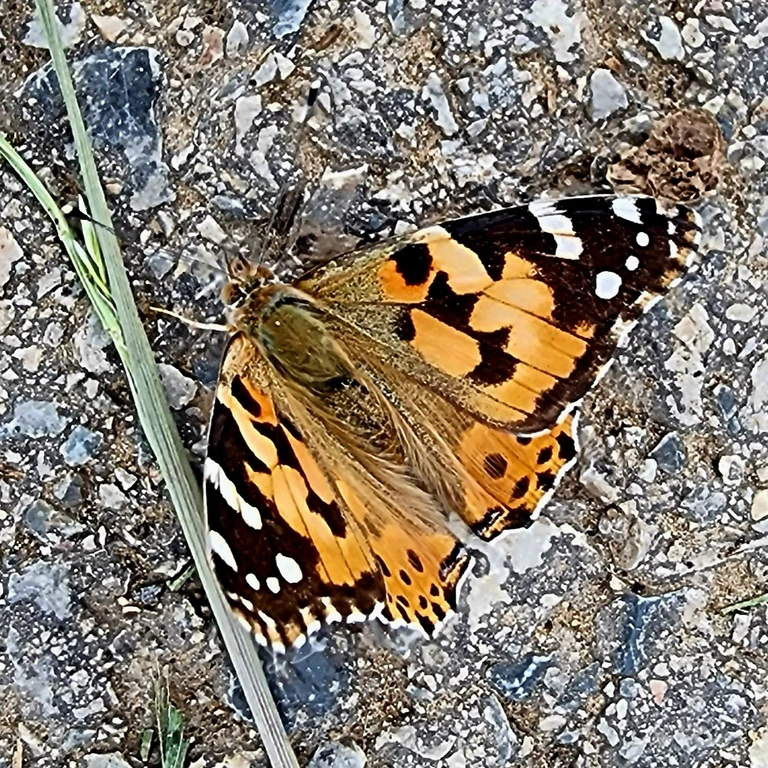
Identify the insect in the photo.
Vanessa cardui
